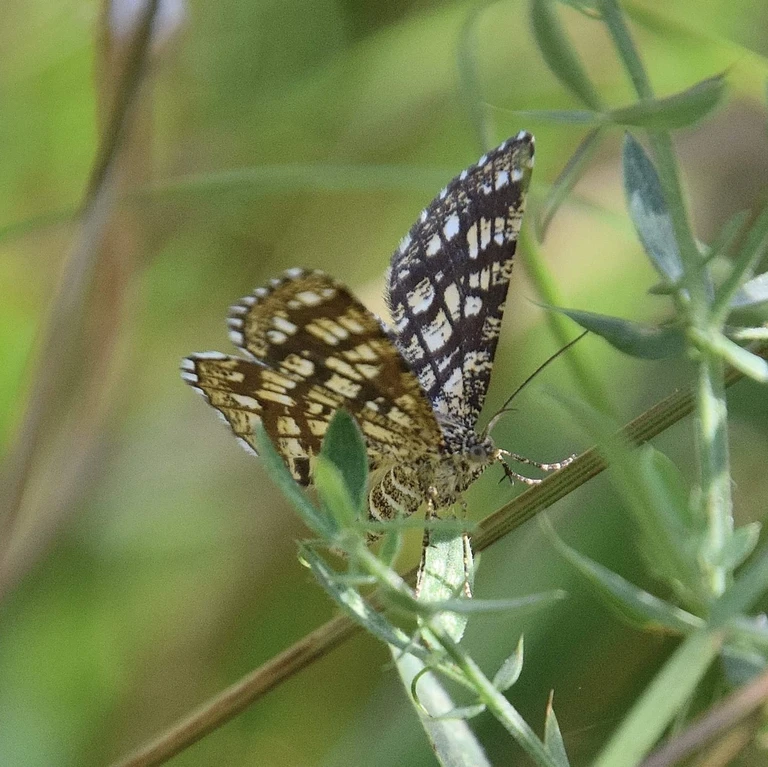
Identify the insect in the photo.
Chiasmia clathrata
